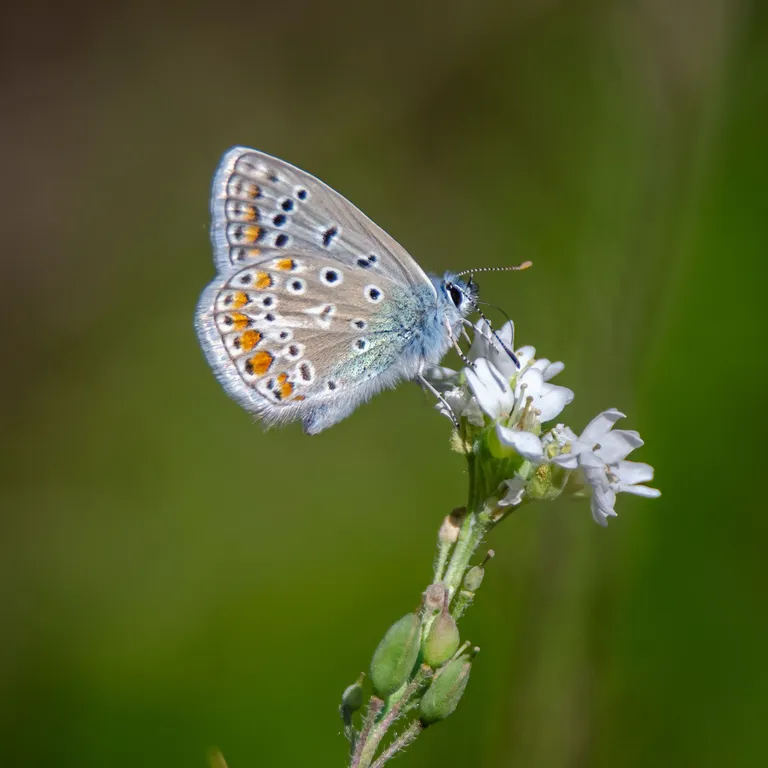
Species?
Polyommatus icarus
